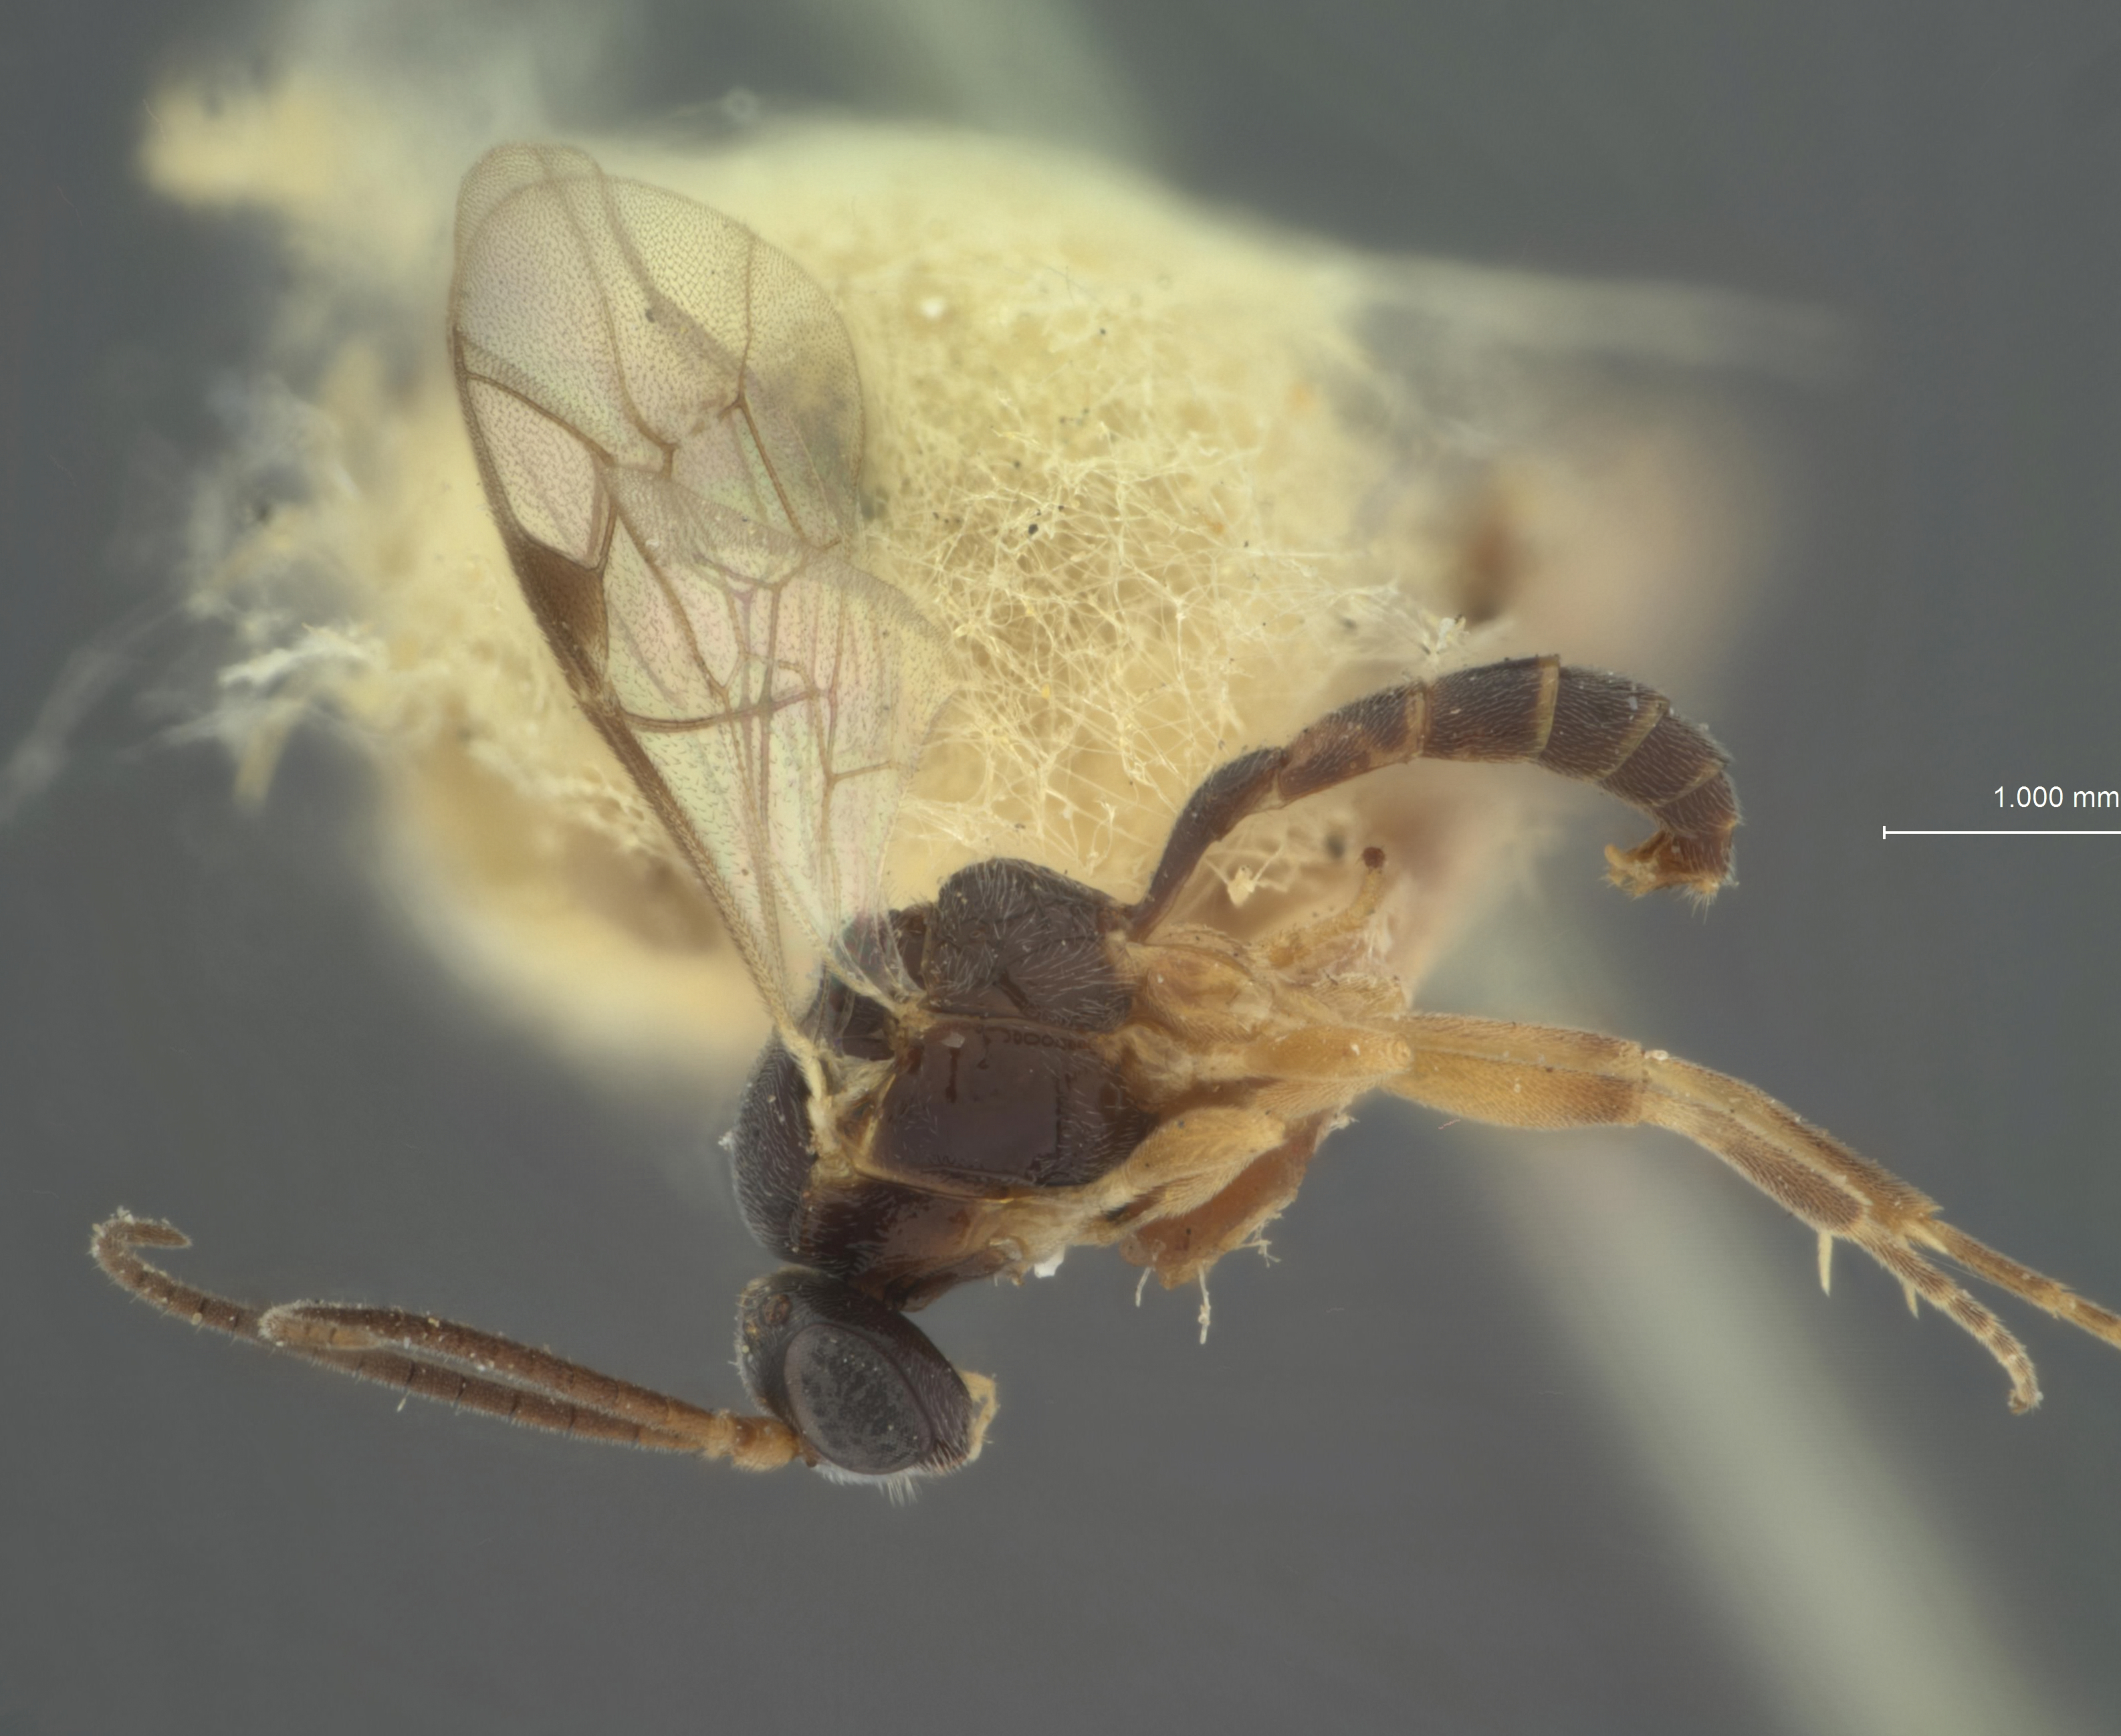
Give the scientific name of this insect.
Otacustes chrysopae
